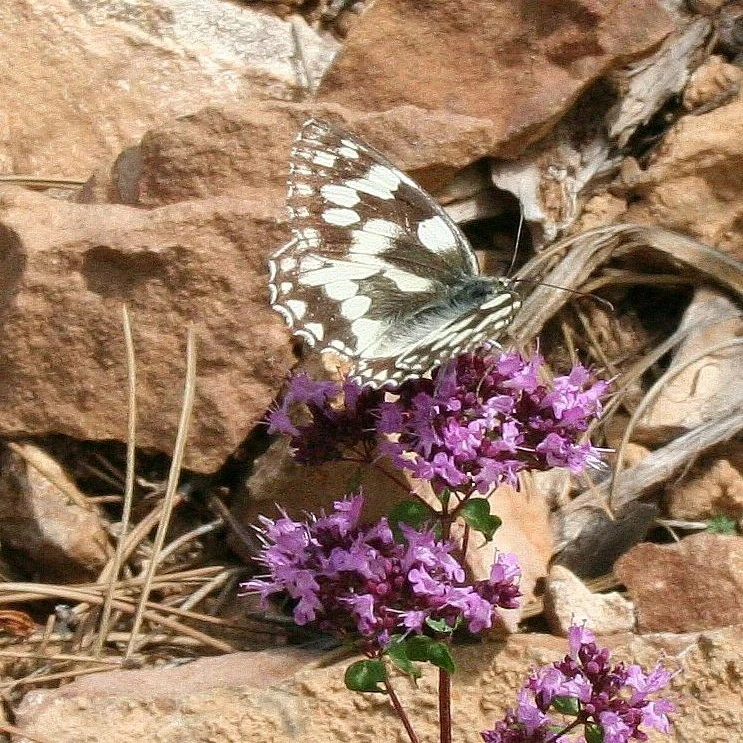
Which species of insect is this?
Melanargia galathea
